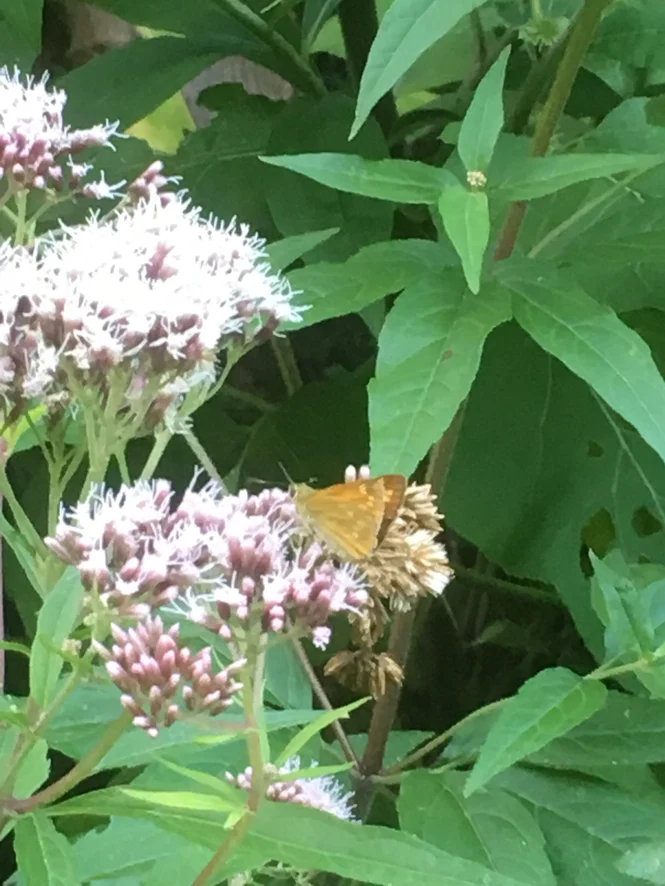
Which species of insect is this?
Ochlodes sylvanus (also Ochlodes venata)
